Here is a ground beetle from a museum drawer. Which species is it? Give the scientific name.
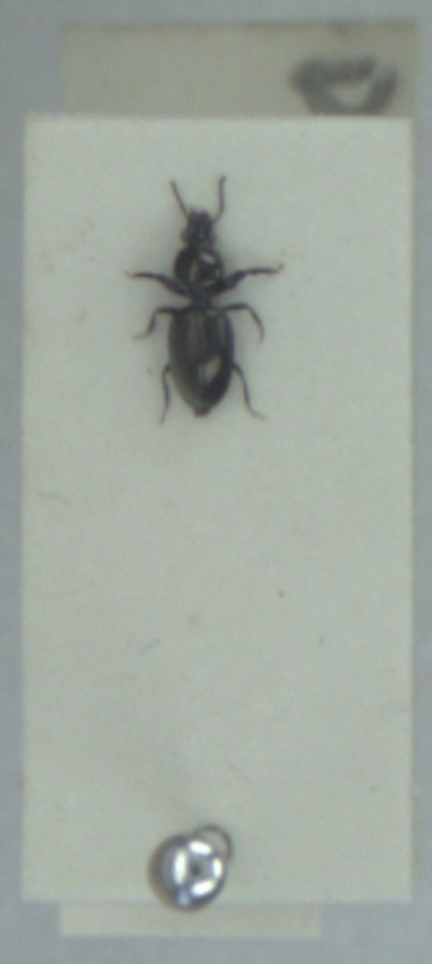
Dyschirius aeneus
